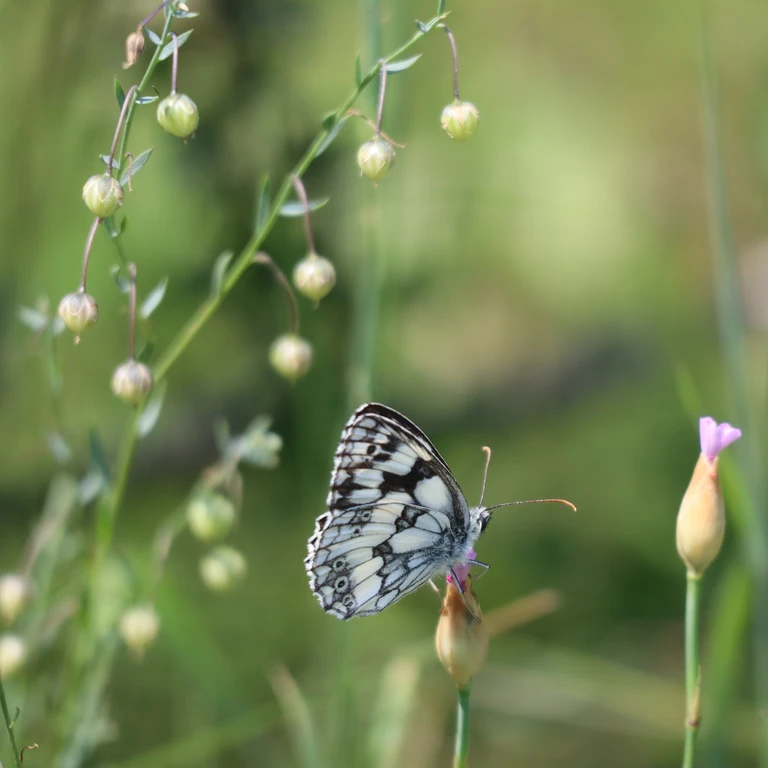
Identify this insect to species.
Melanargia galathea
